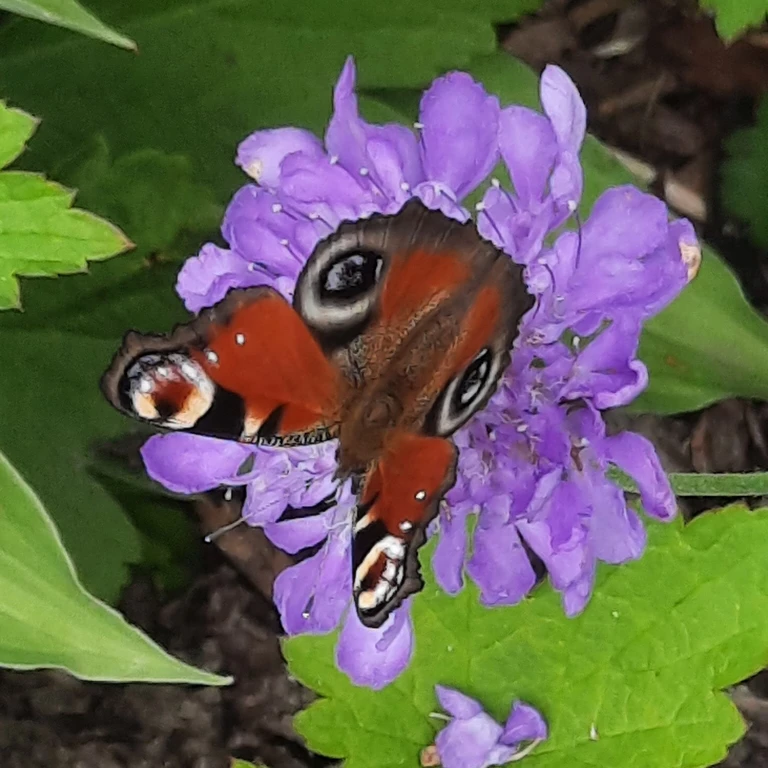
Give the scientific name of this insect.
Aglais io
